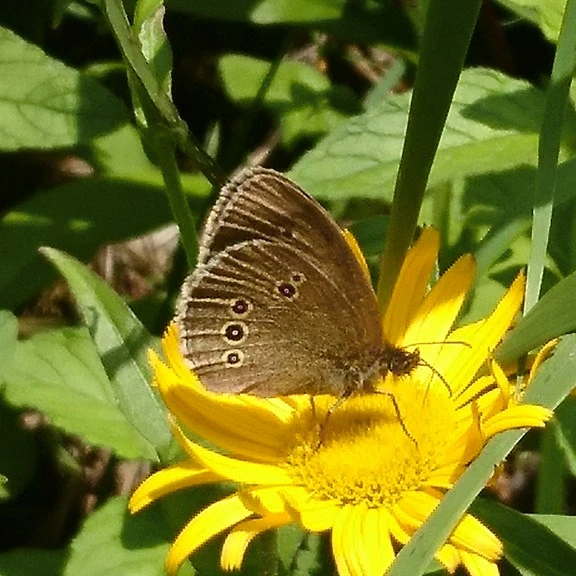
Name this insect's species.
Aphantopus hyperantus
